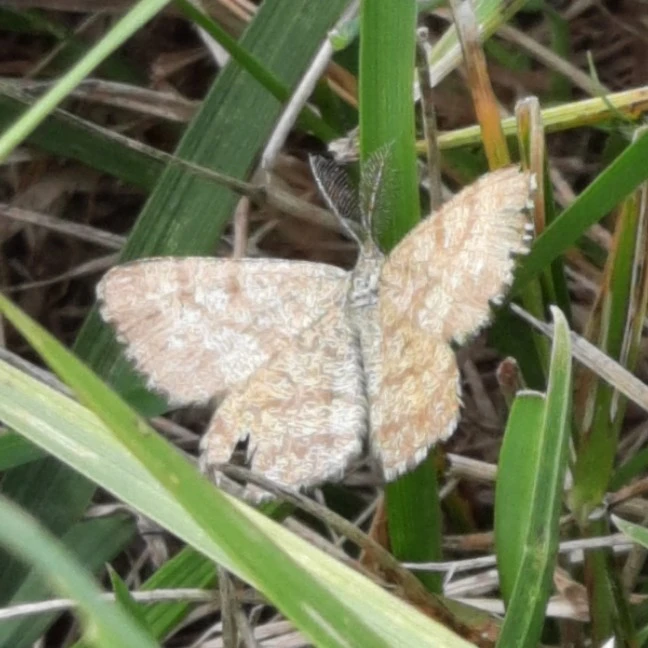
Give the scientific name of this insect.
Ematurga atomaria
